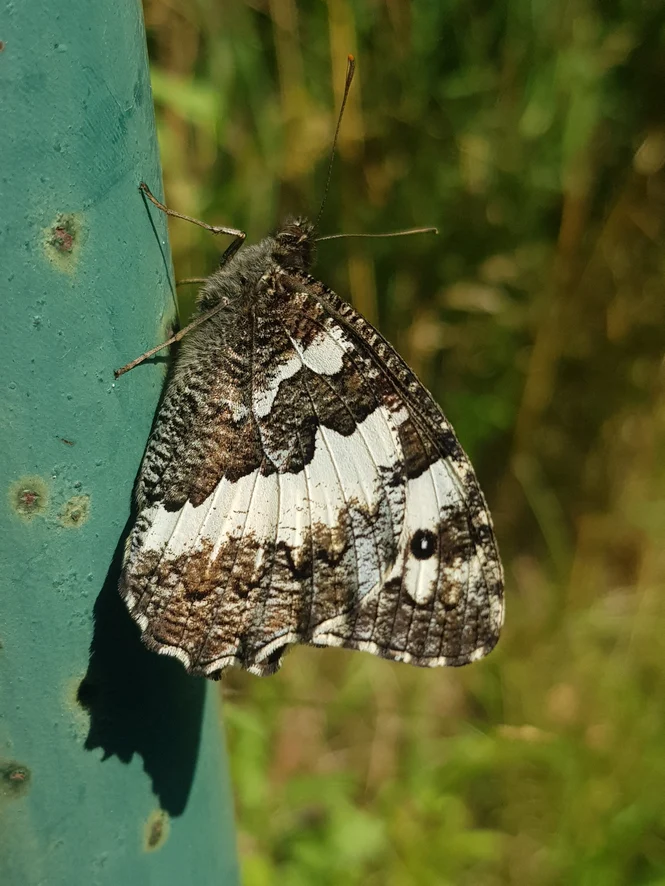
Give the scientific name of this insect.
Brintesia circe
